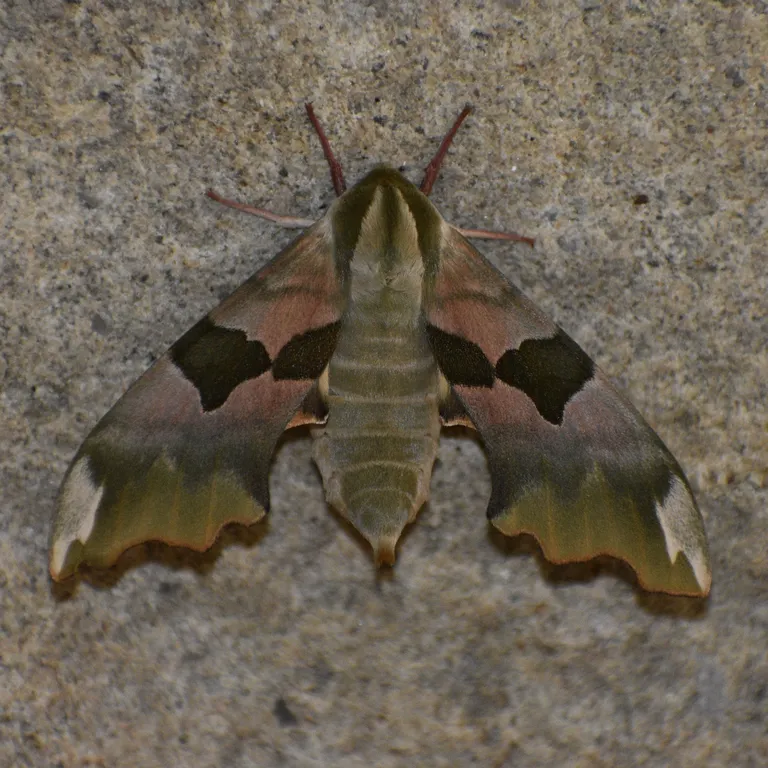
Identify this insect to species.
Mimas tiliae
